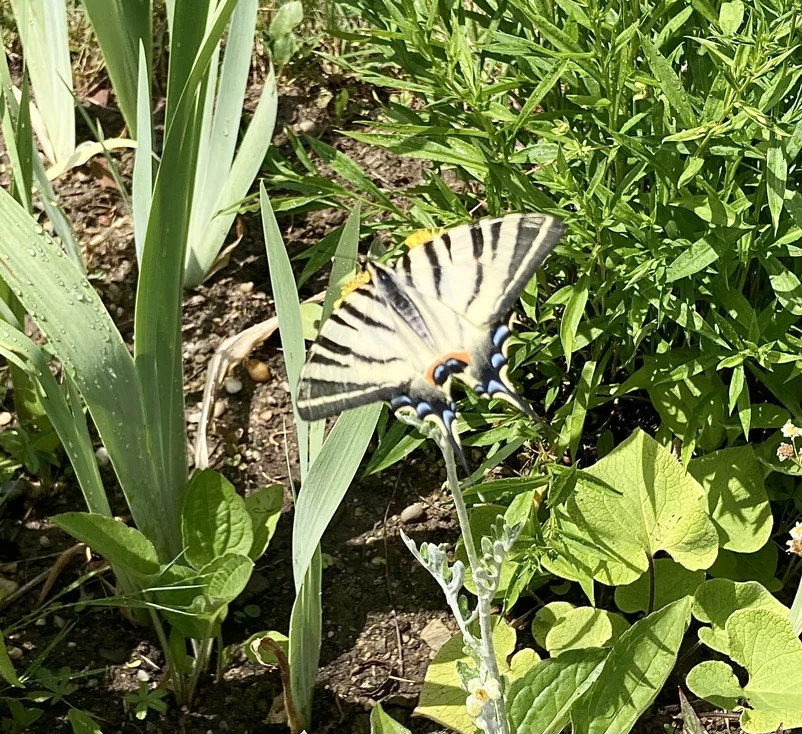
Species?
Iphiclides podalirius
